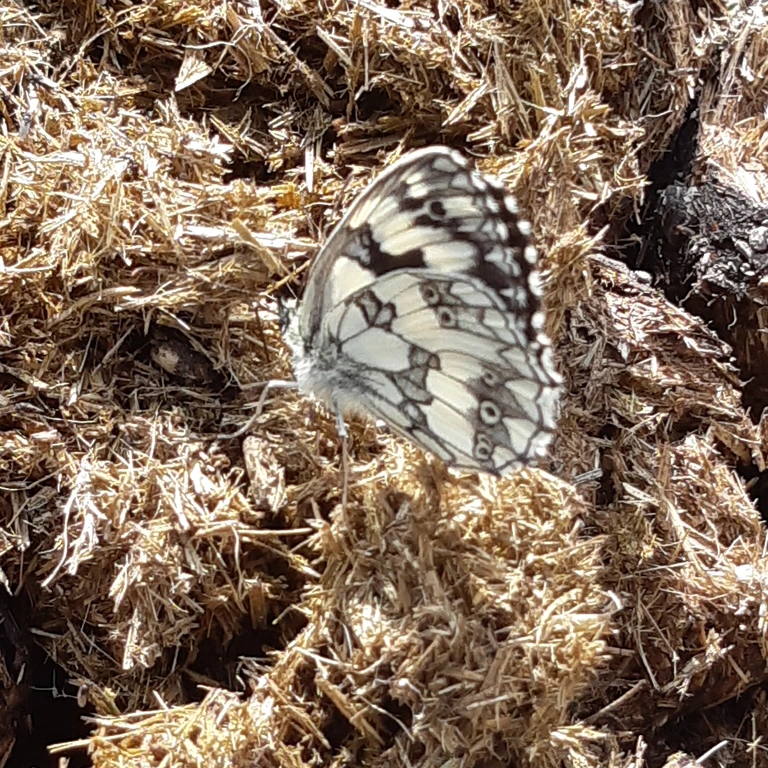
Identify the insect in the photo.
Melanargia galathea
